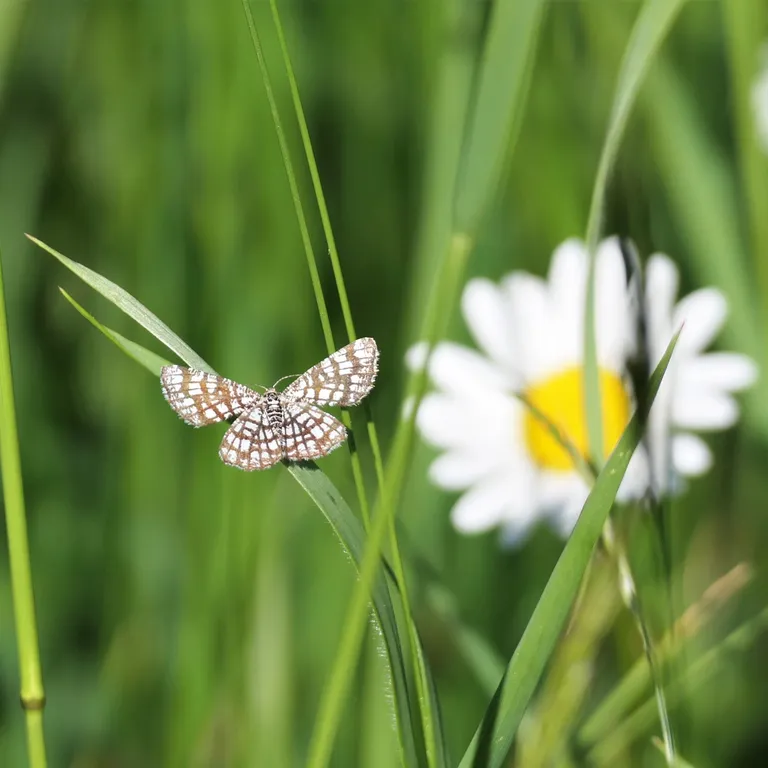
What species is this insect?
Chiasmia clathrata
